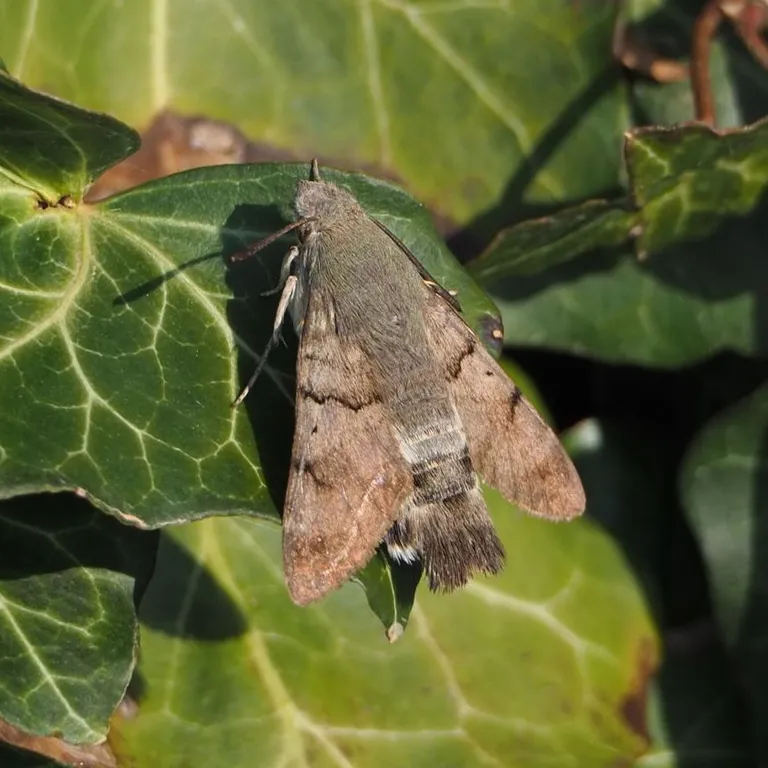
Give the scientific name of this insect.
Macroglossum stellatarum
